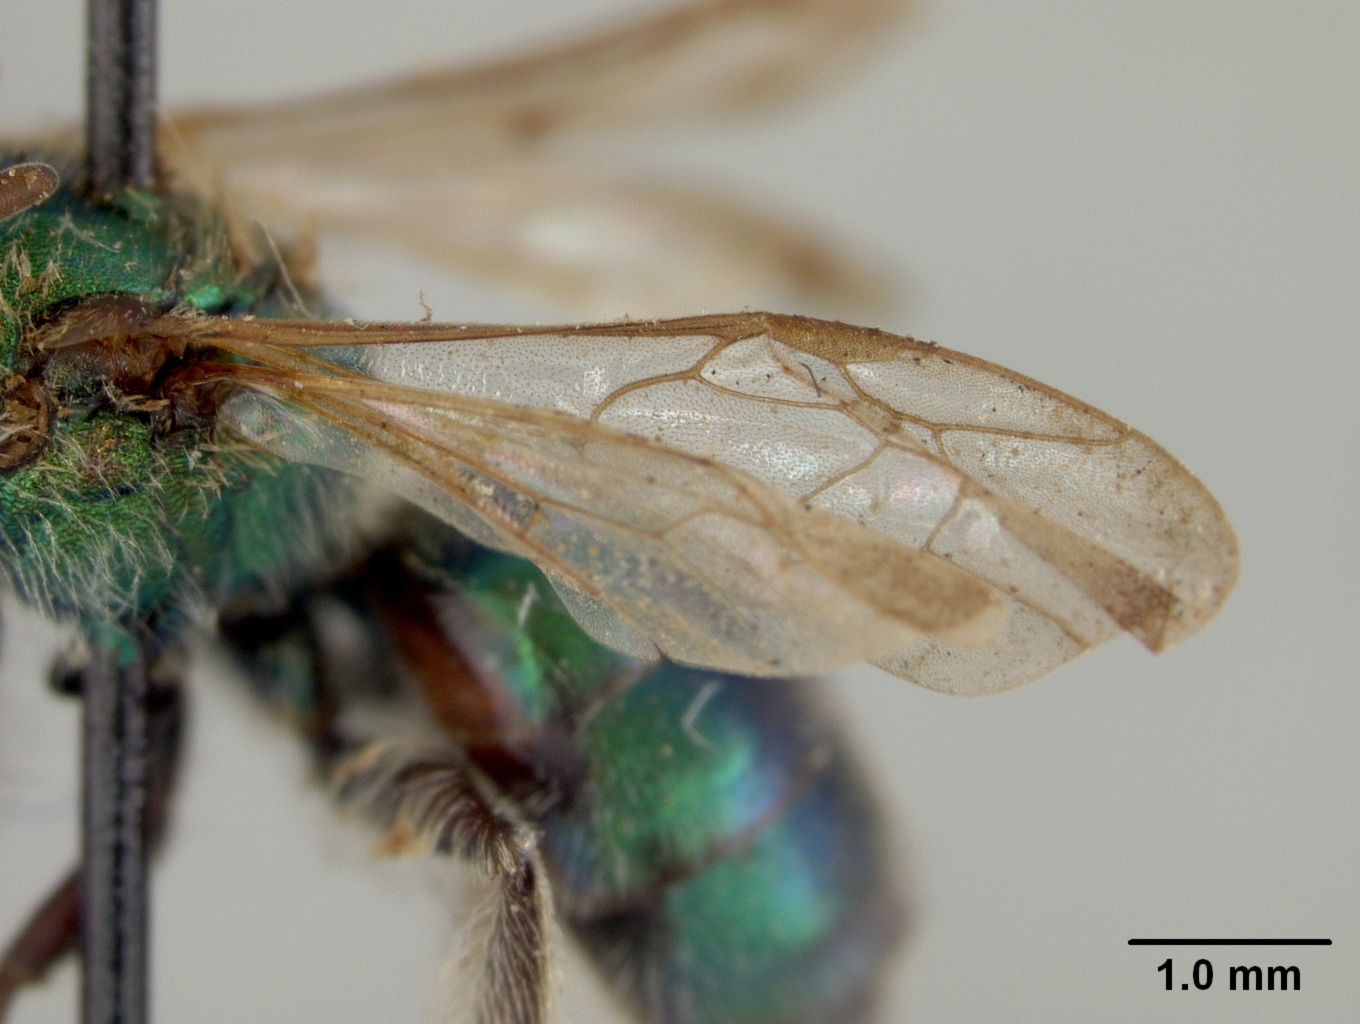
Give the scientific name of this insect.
Augochlora dimissa
